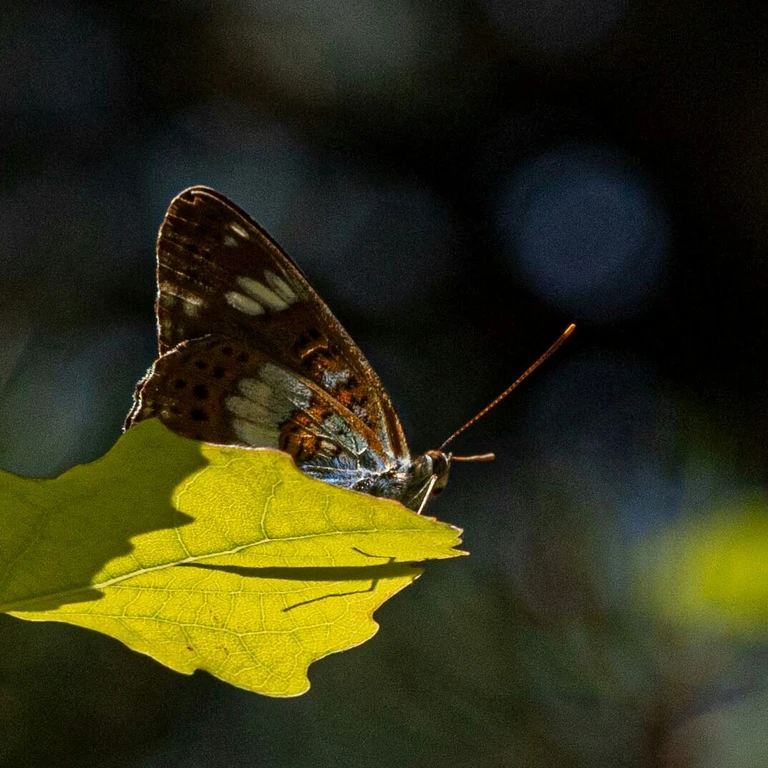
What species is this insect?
Limenitis camilla (also Ladoga camilla)
